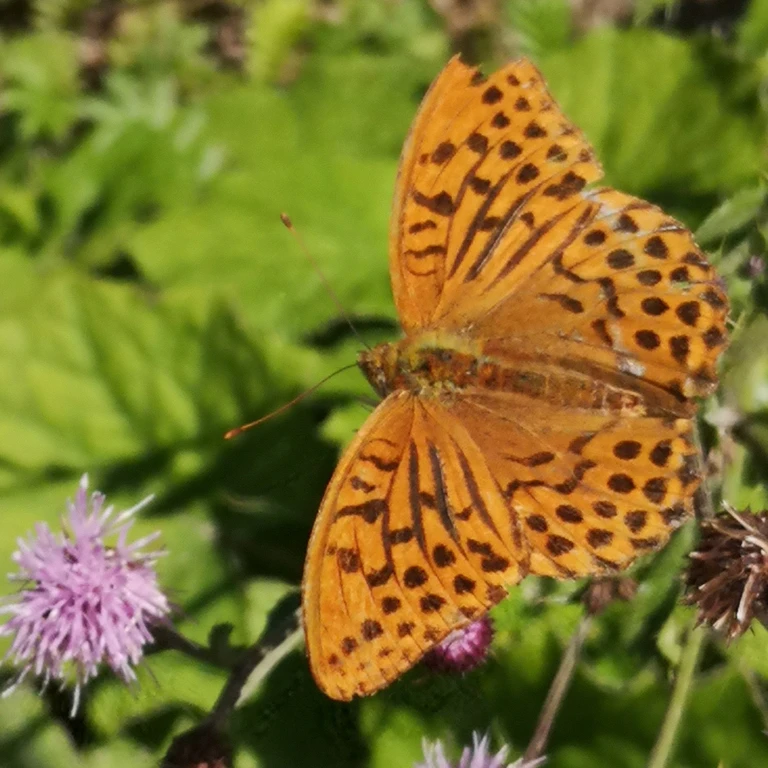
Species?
Argynnis paphia
